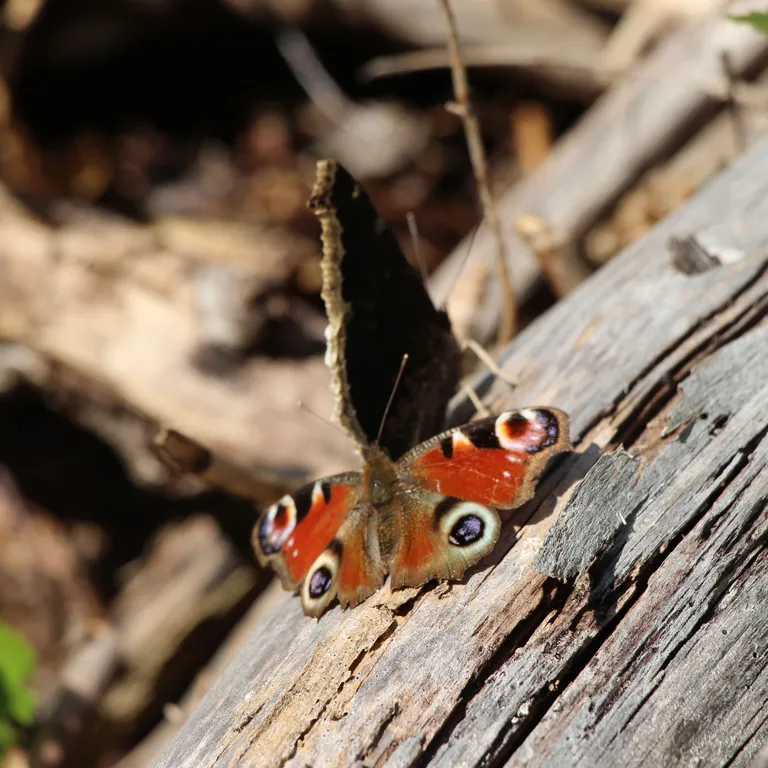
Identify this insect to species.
Aglais io
